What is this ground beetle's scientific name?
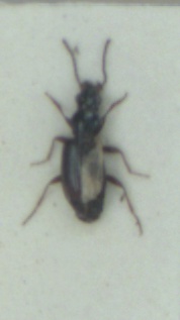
Bembidion normannum
